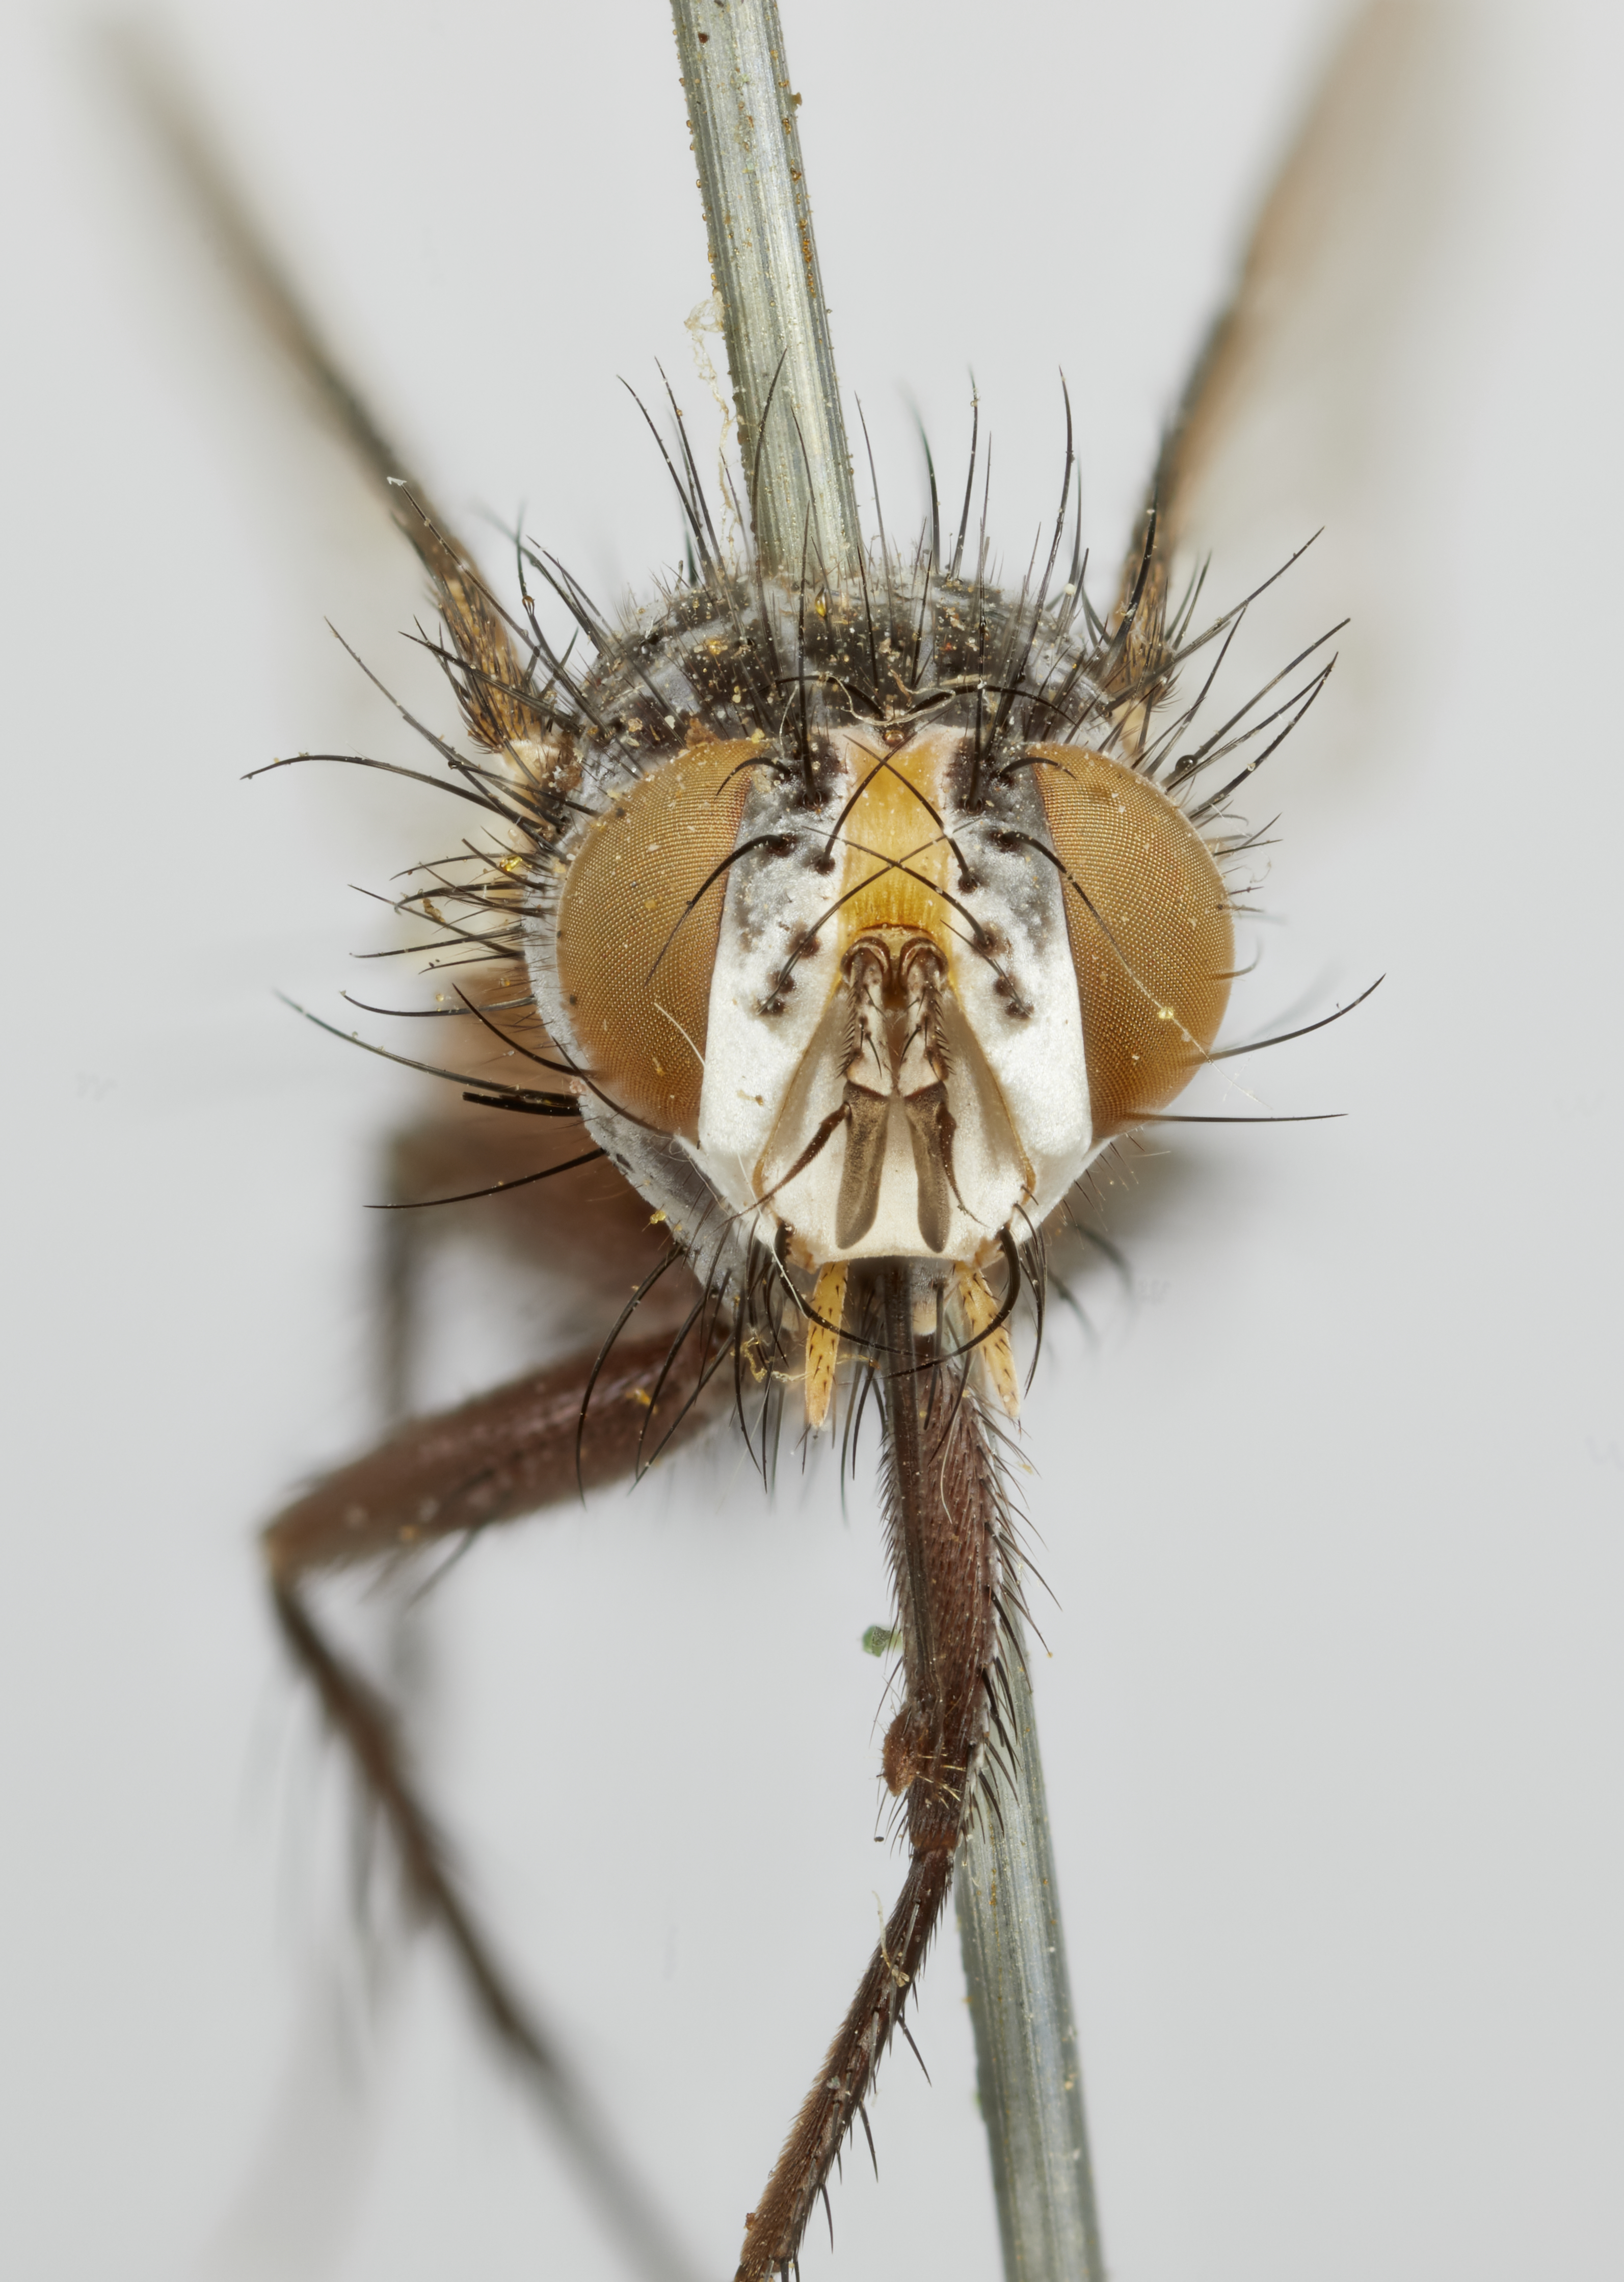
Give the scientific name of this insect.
Aphria occidentale
